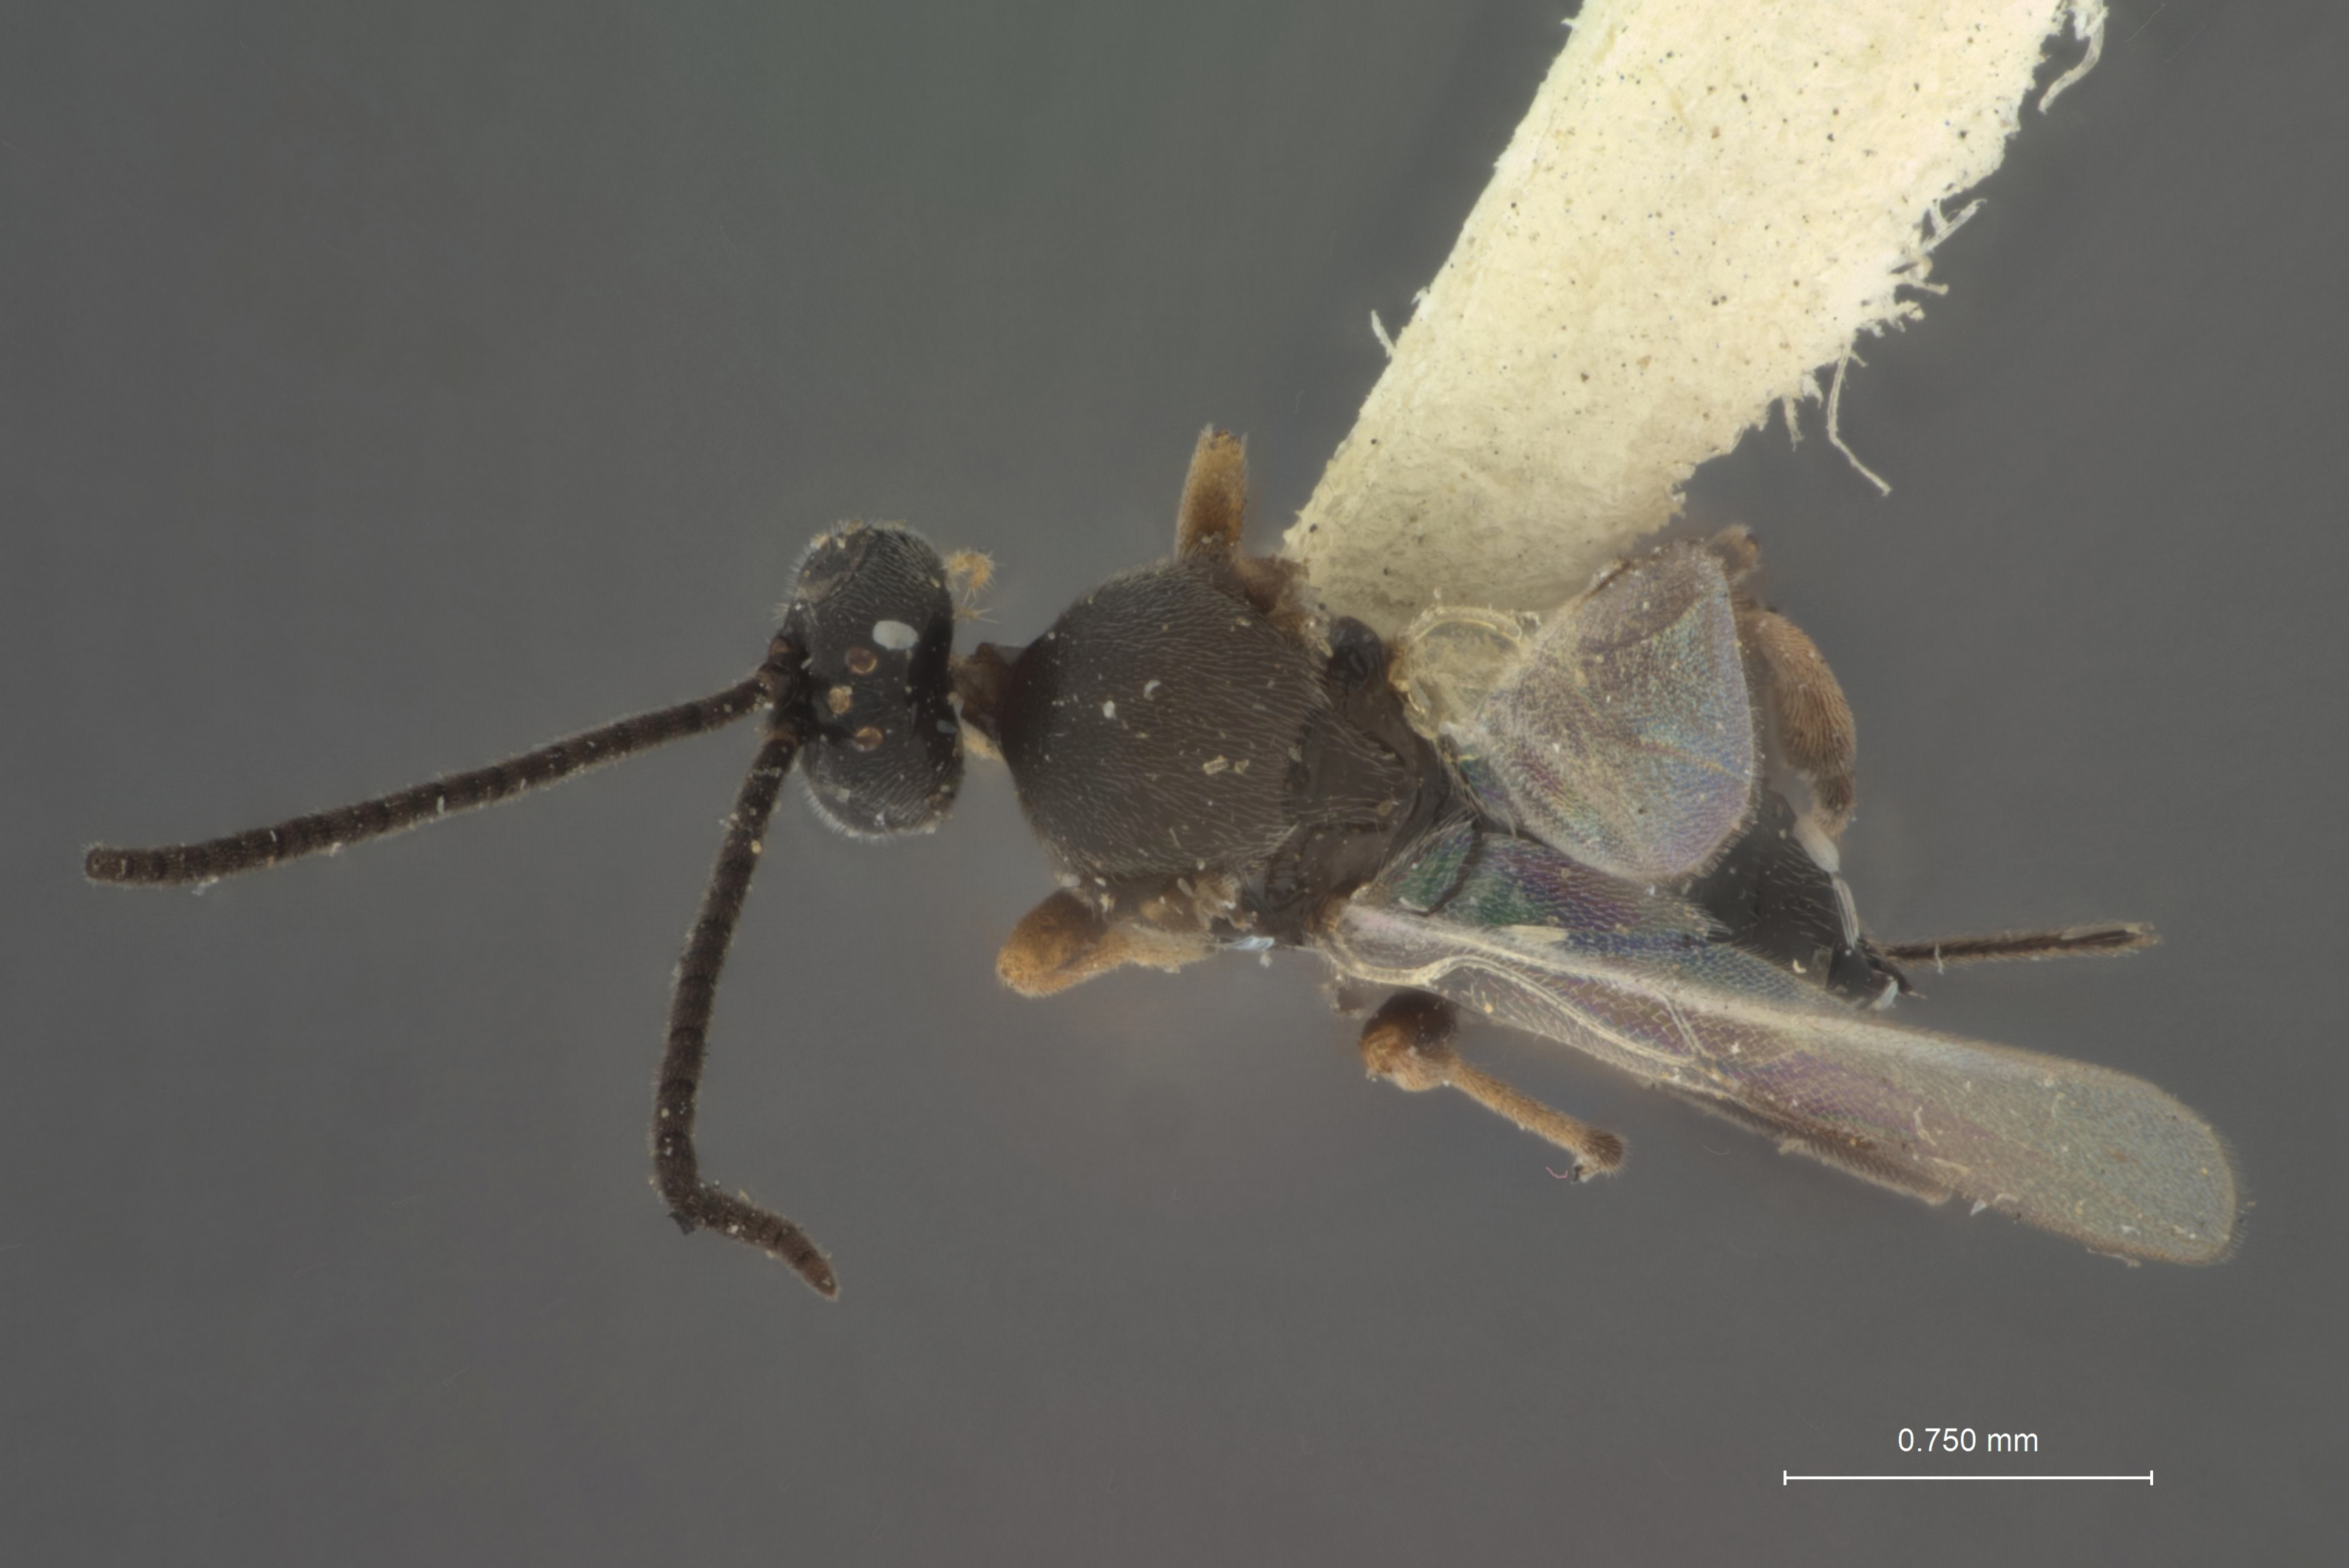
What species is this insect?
Apanteles pequodorum
